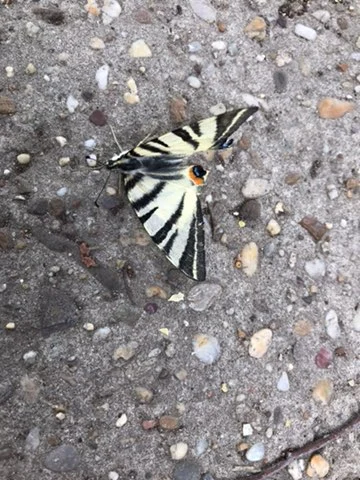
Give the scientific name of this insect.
Iphiclides podalirius
